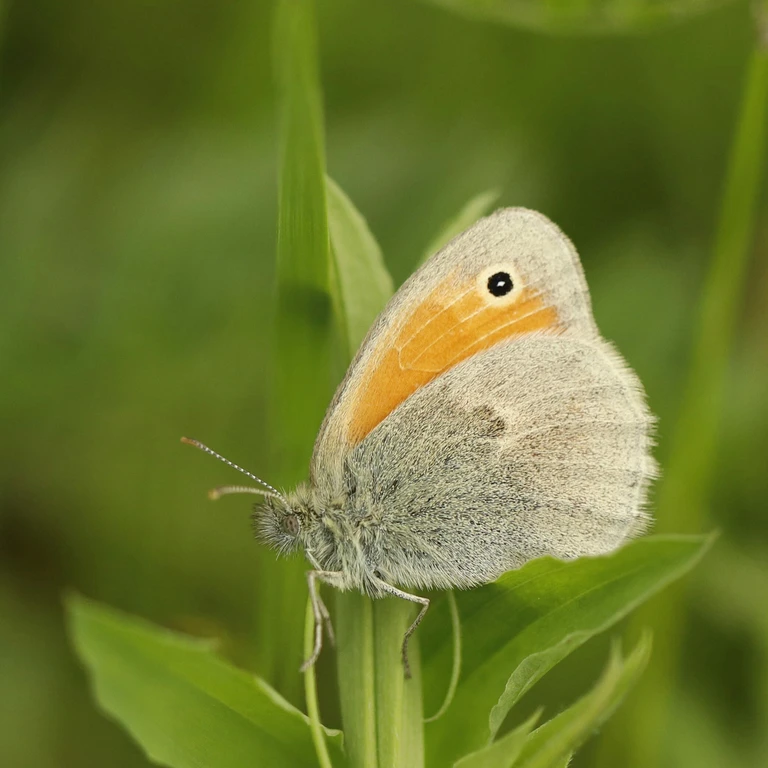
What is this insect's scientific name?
Coenonympha pamphilus
